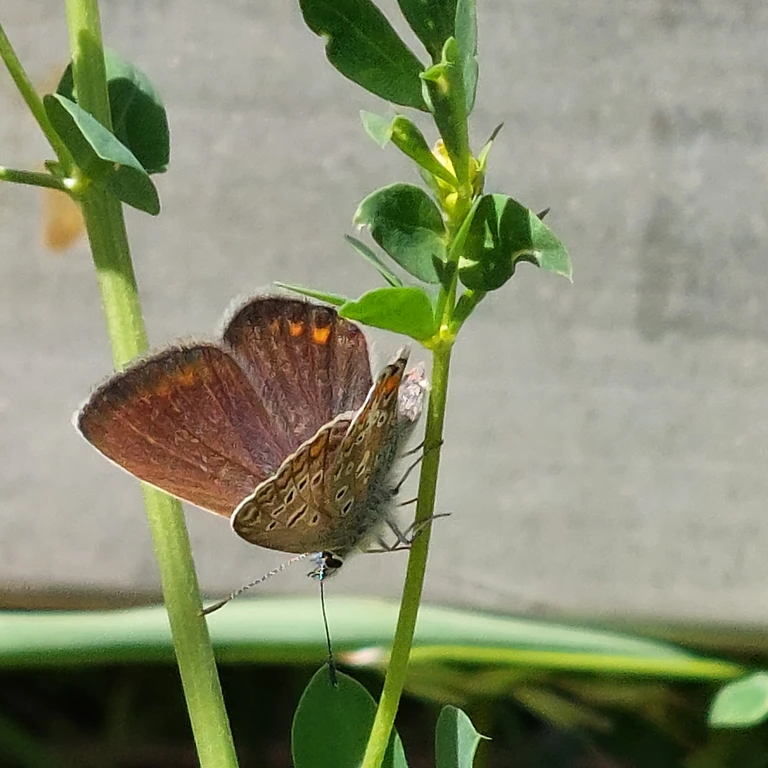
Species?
Polyommatus icarus
